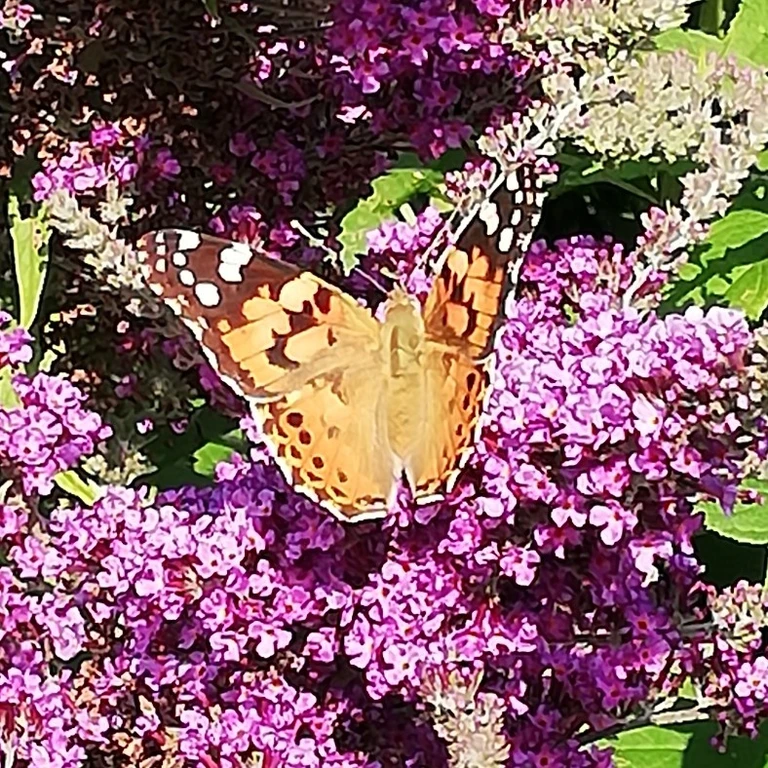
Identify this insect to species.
Vanessa cardui
